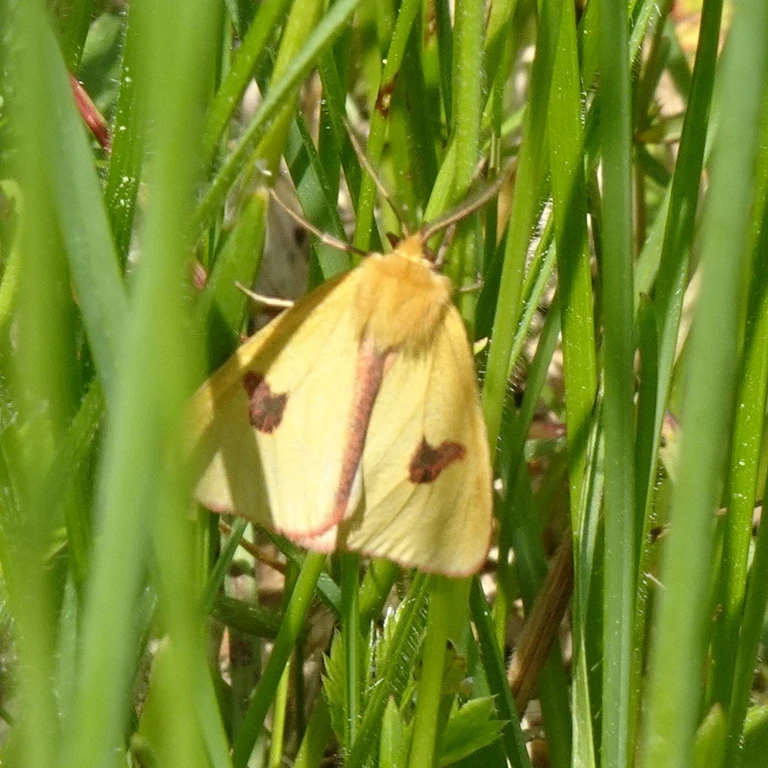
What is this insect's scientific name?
Diacrisia sannio
